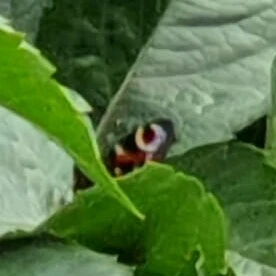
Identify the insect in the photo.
Aglais io
